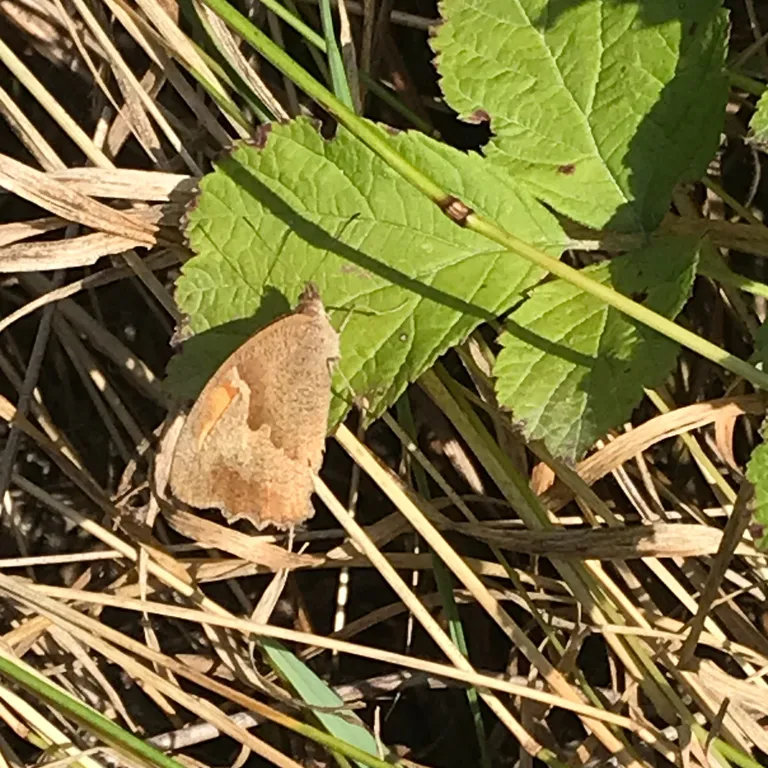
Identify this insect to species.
Maniola jurtina
